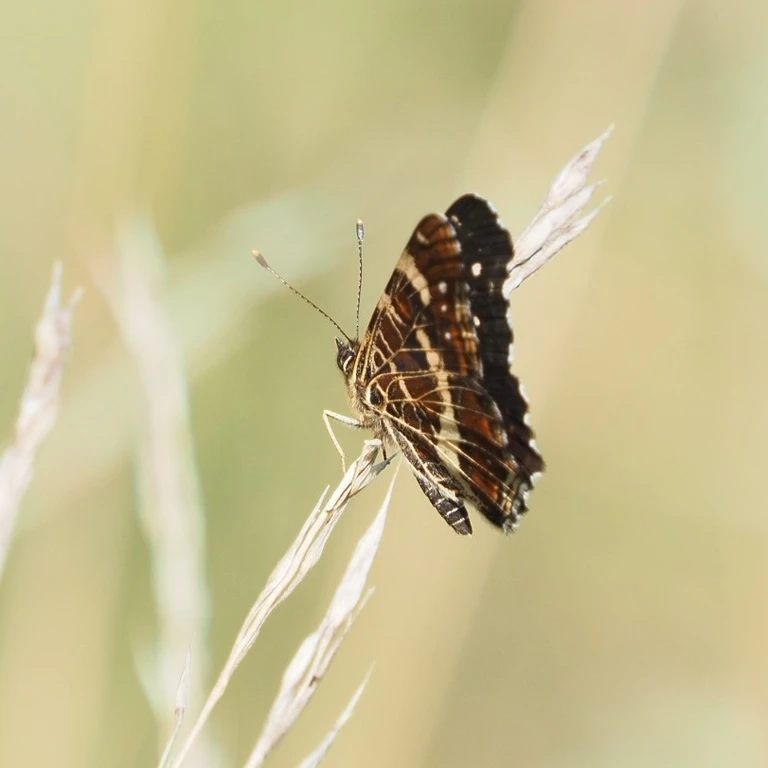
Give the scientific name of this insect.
Araschnia levana
